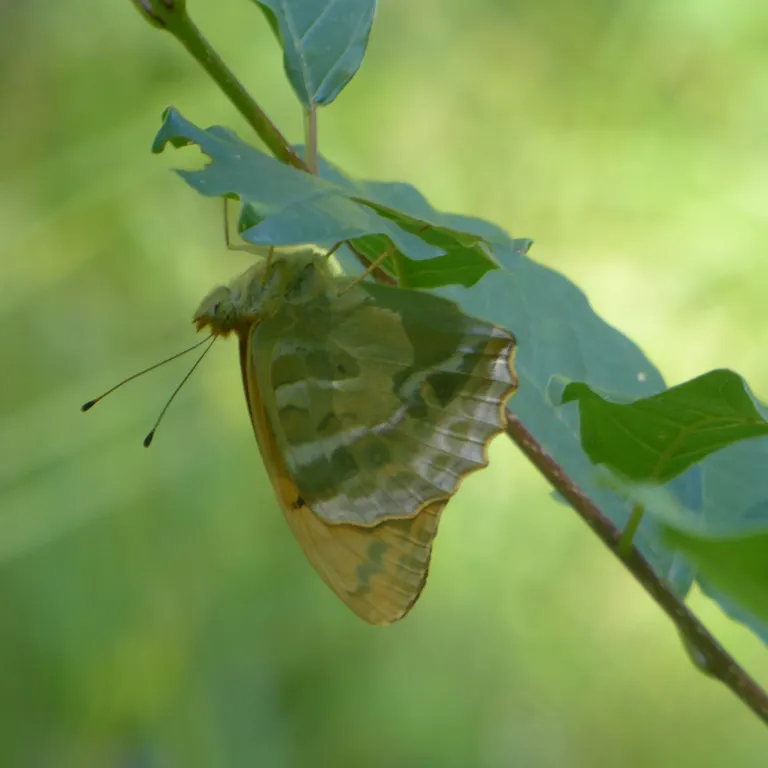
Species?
Argynnis paphia
